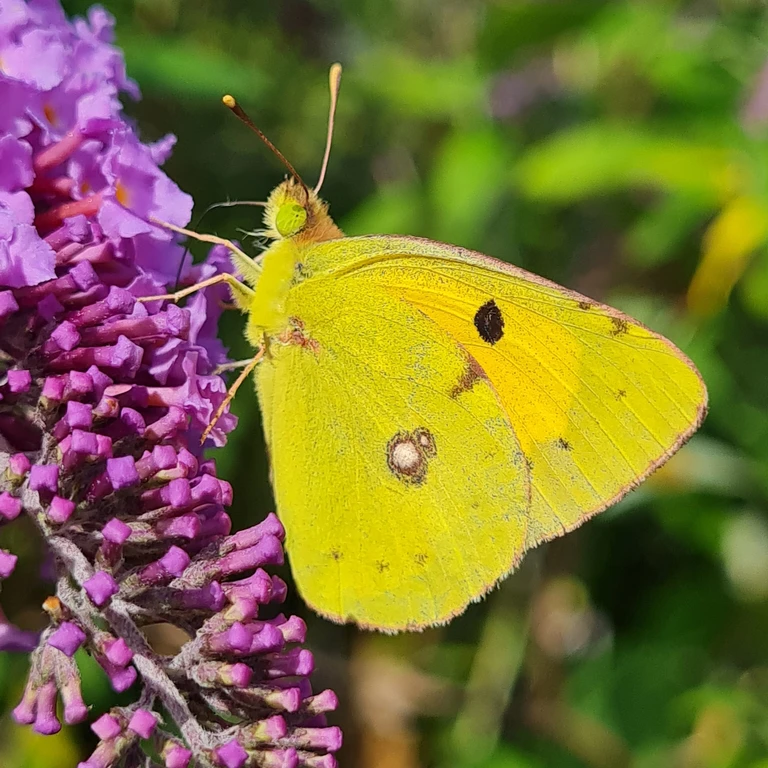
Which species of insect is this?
Colias croceus
